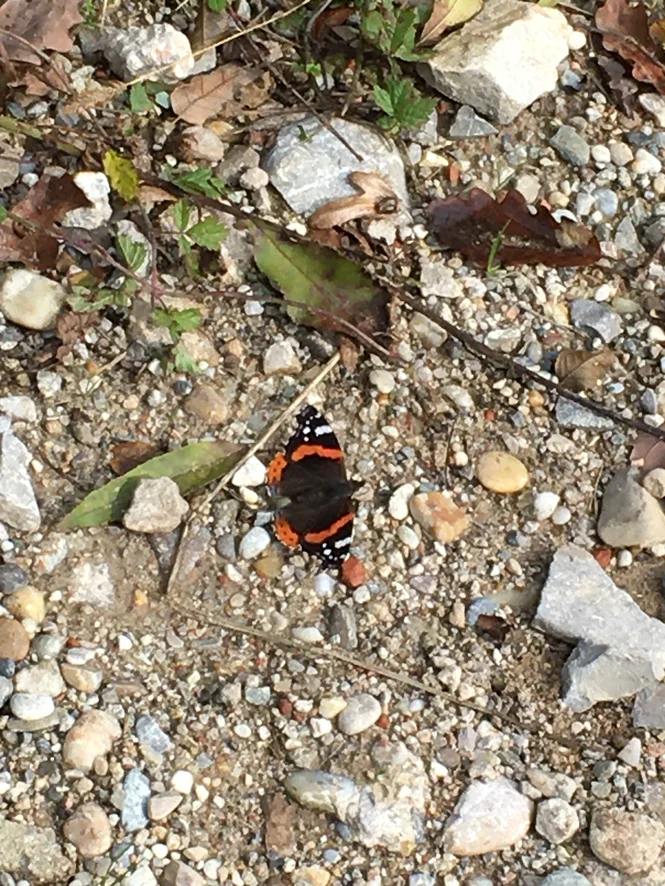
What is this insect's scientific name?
Vanessa atalanta
